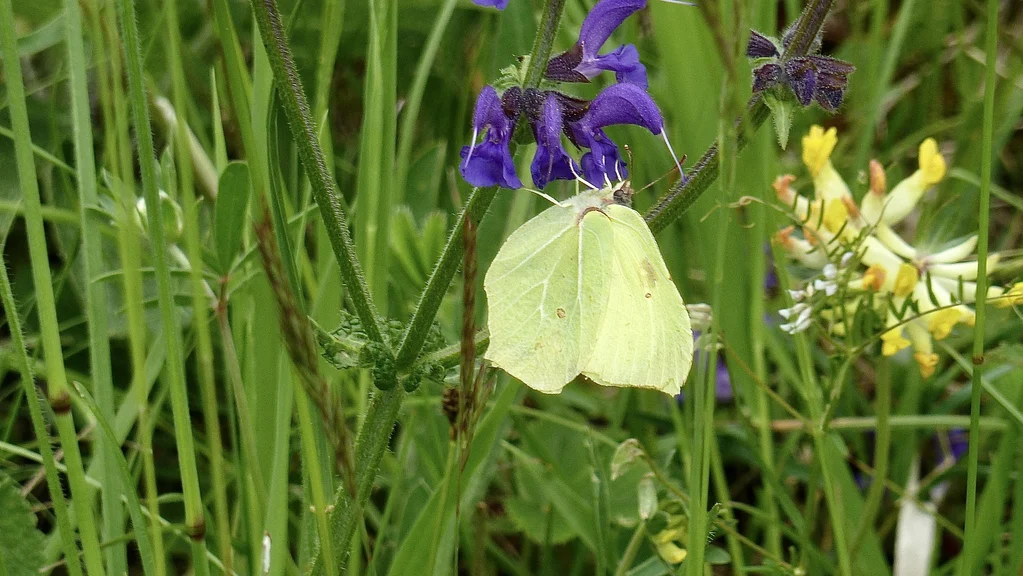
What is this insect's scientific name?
Gonepteryx rhamni
